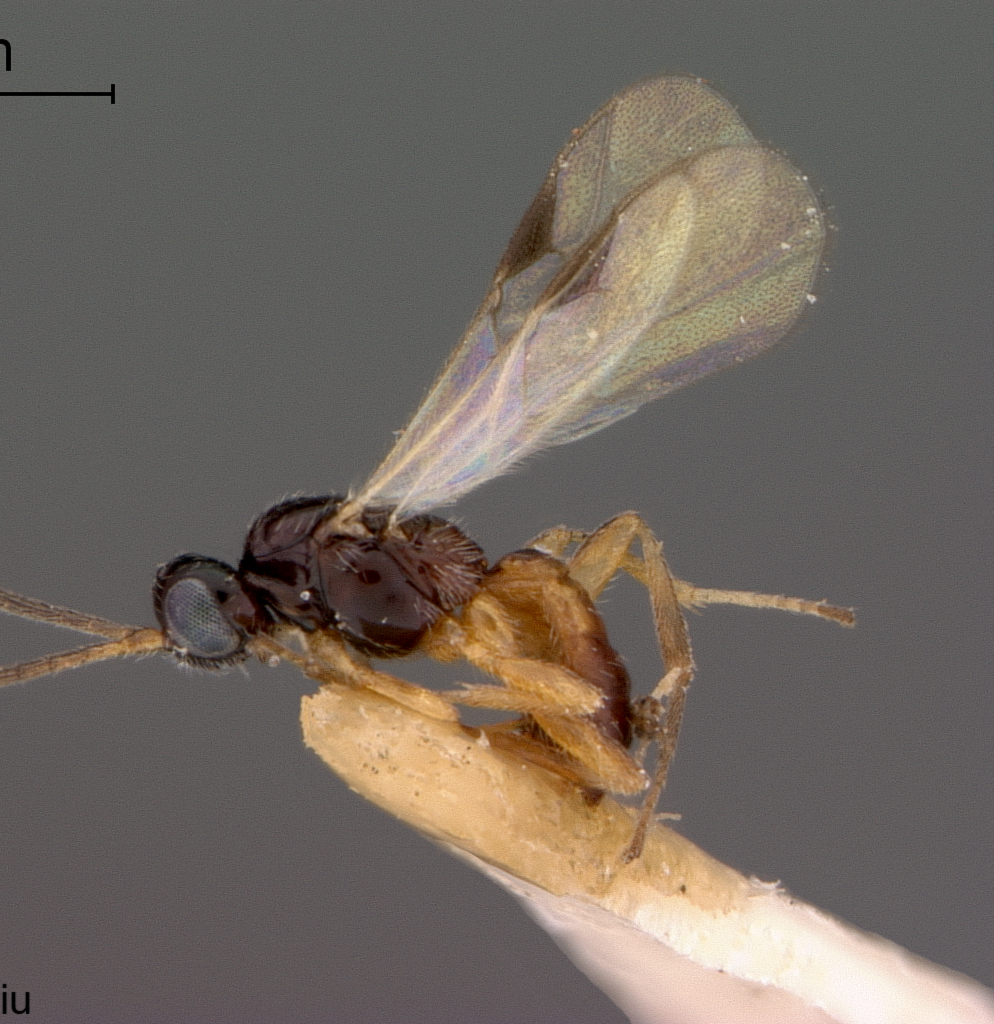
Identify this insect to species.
Gnaptodon bicolor
